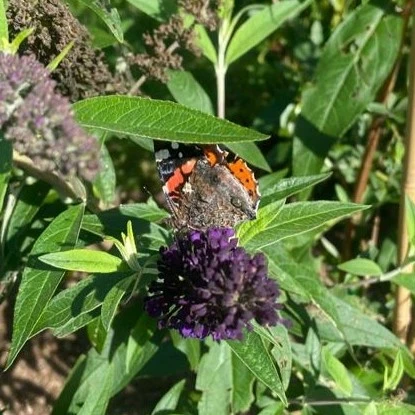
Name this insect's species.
Vanessa atalanta
